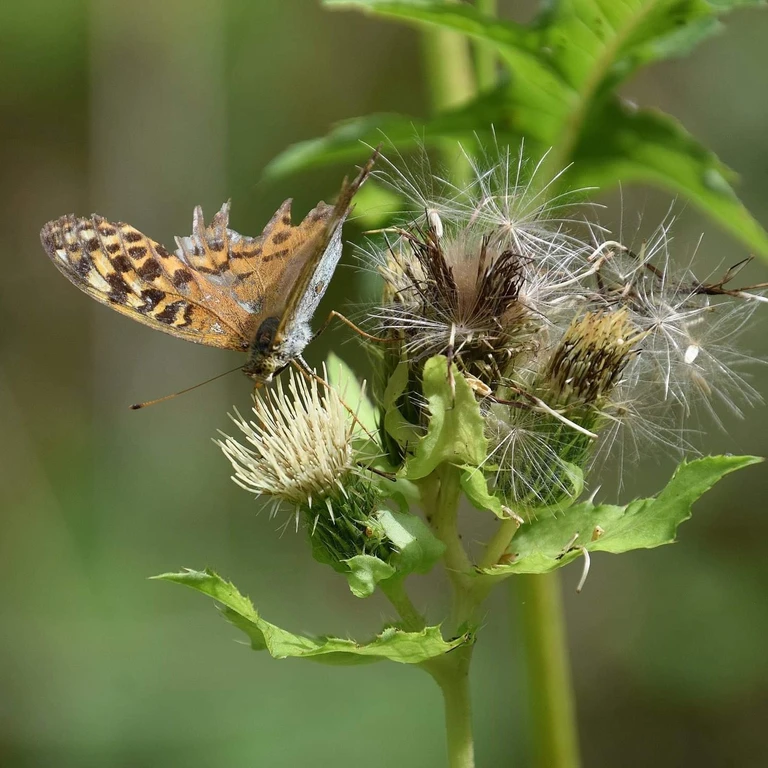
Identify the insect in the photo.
Argynnis paphia
